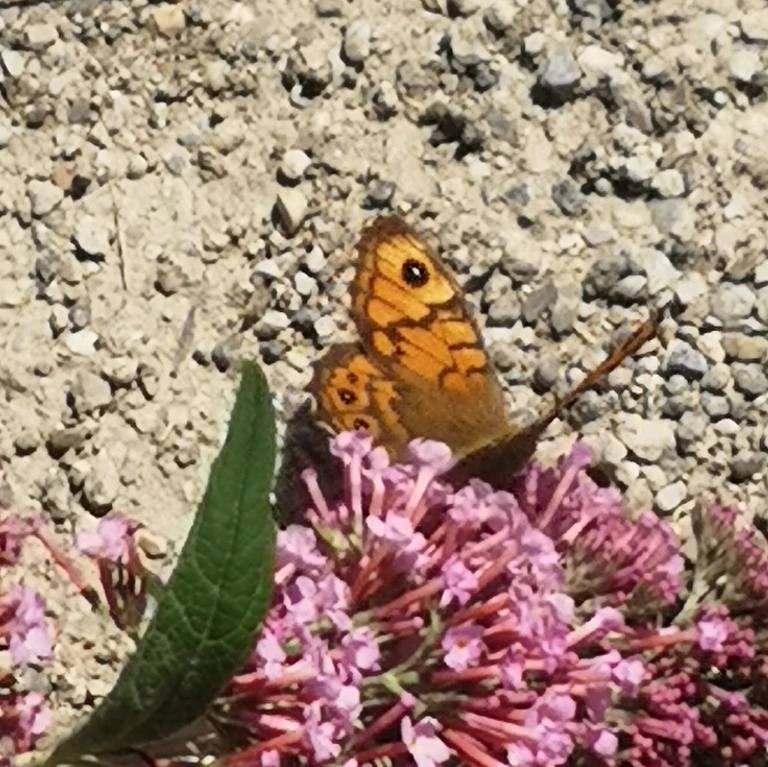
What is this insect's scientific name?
Lasiommata megera (also Pararge megera)
